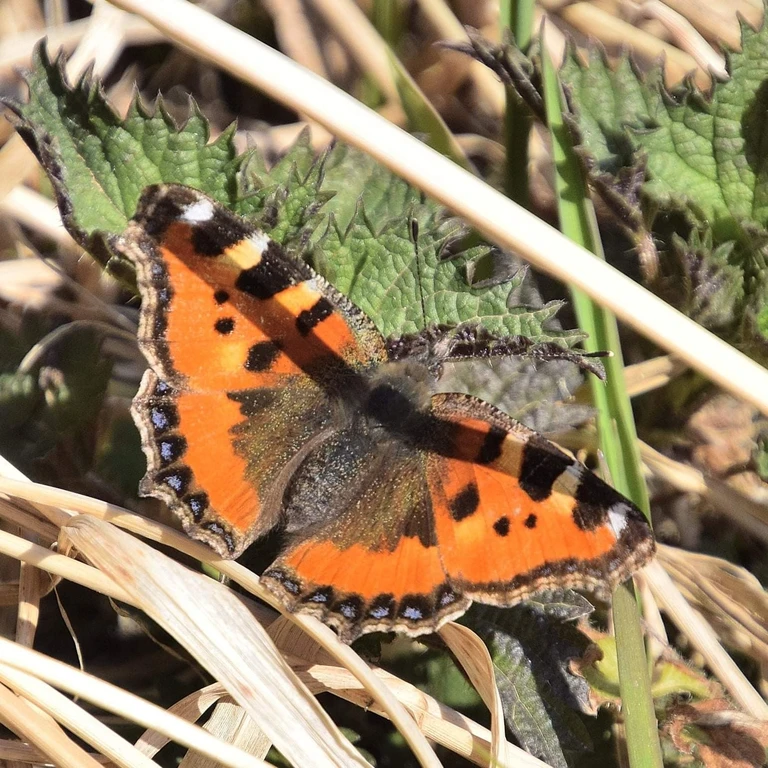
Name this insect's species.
Aglais urticae
